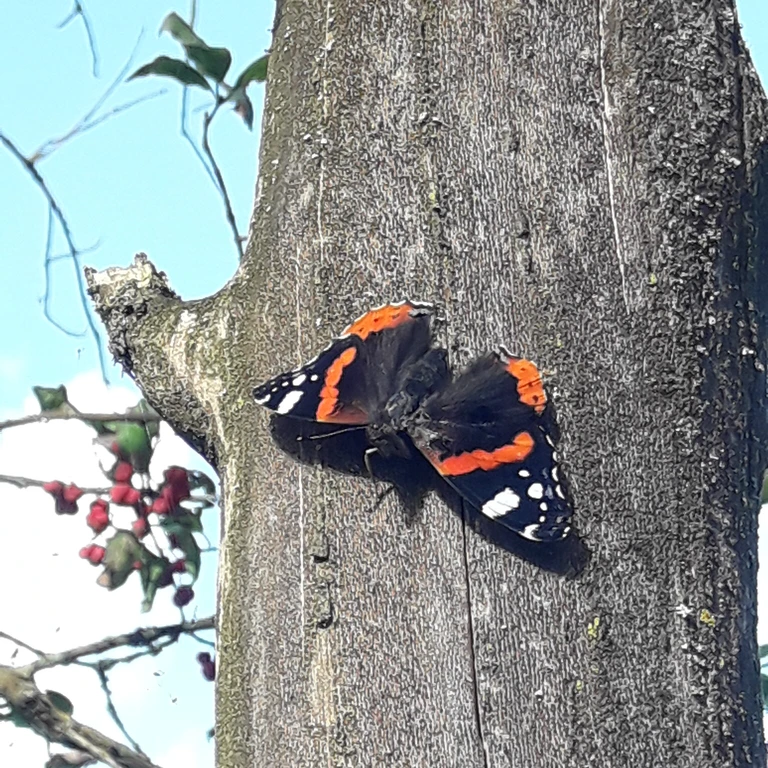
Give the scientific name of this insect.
Vanessa atalanta
